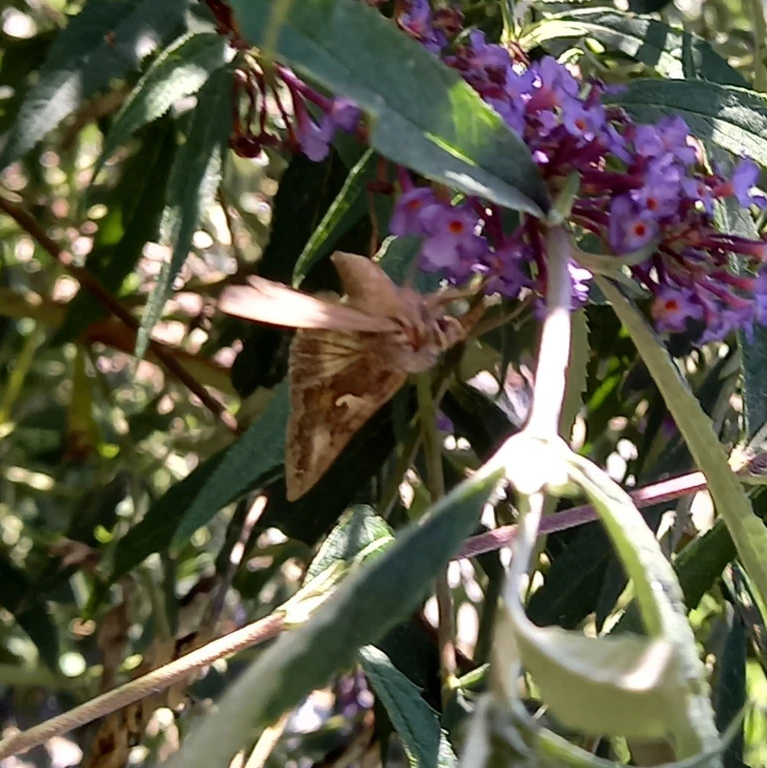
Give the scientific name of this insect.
Autographa gamma
